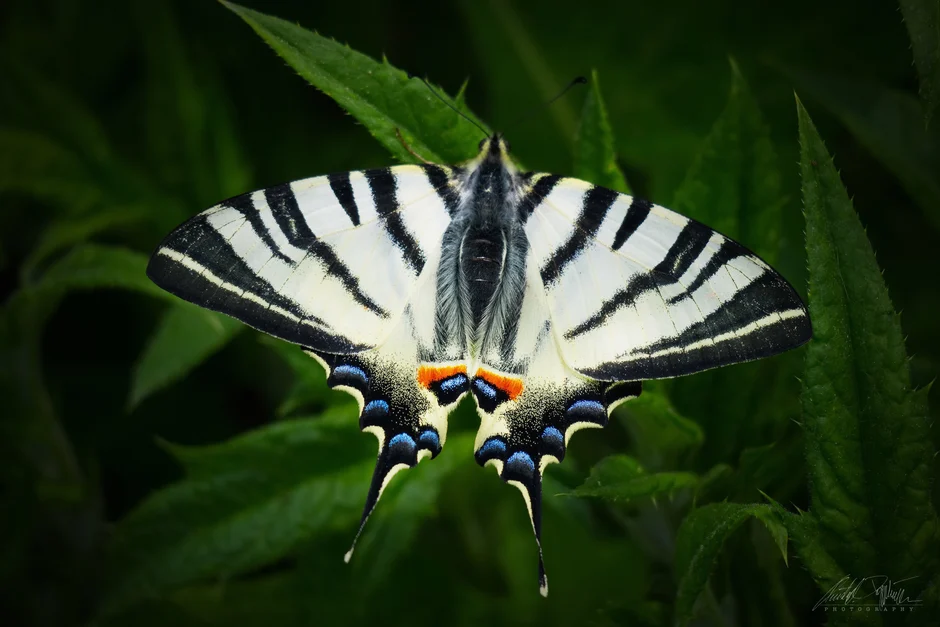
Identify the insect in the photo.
Iphiclides podalirius
